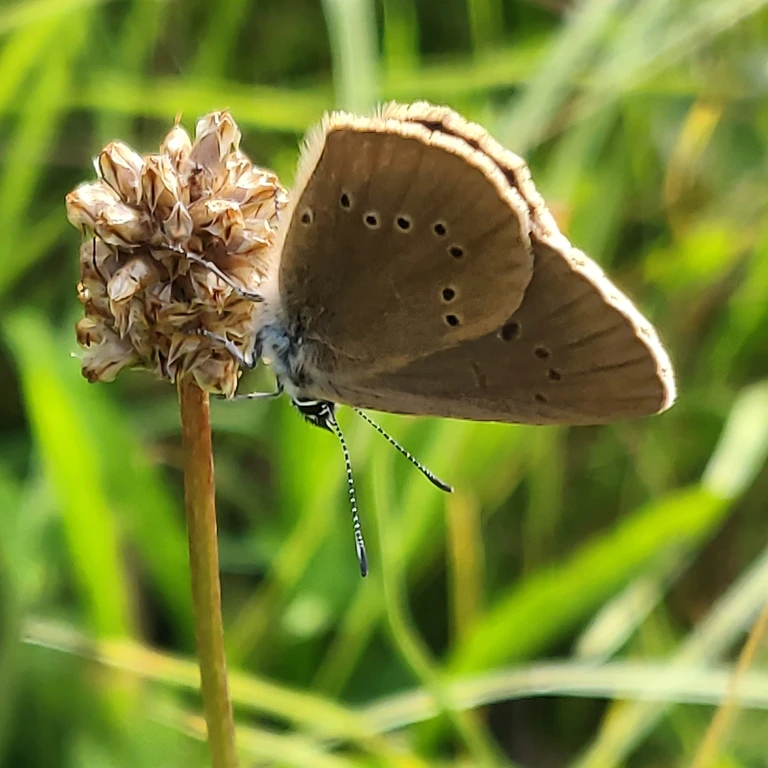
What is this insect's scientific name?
Phengaris nausithous (also Maculinea nausithous)
